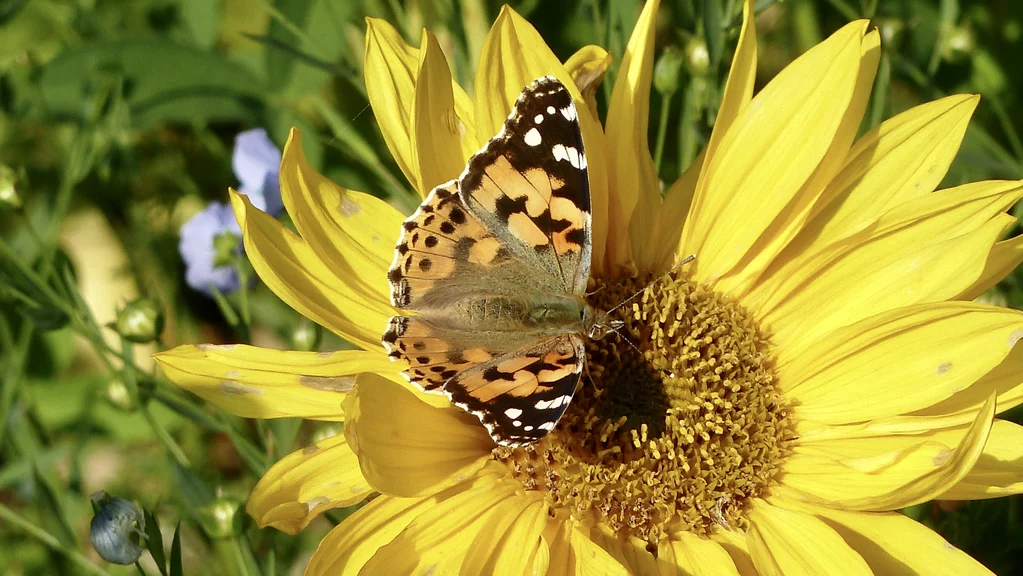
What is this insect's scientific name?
Vanessa cardui
